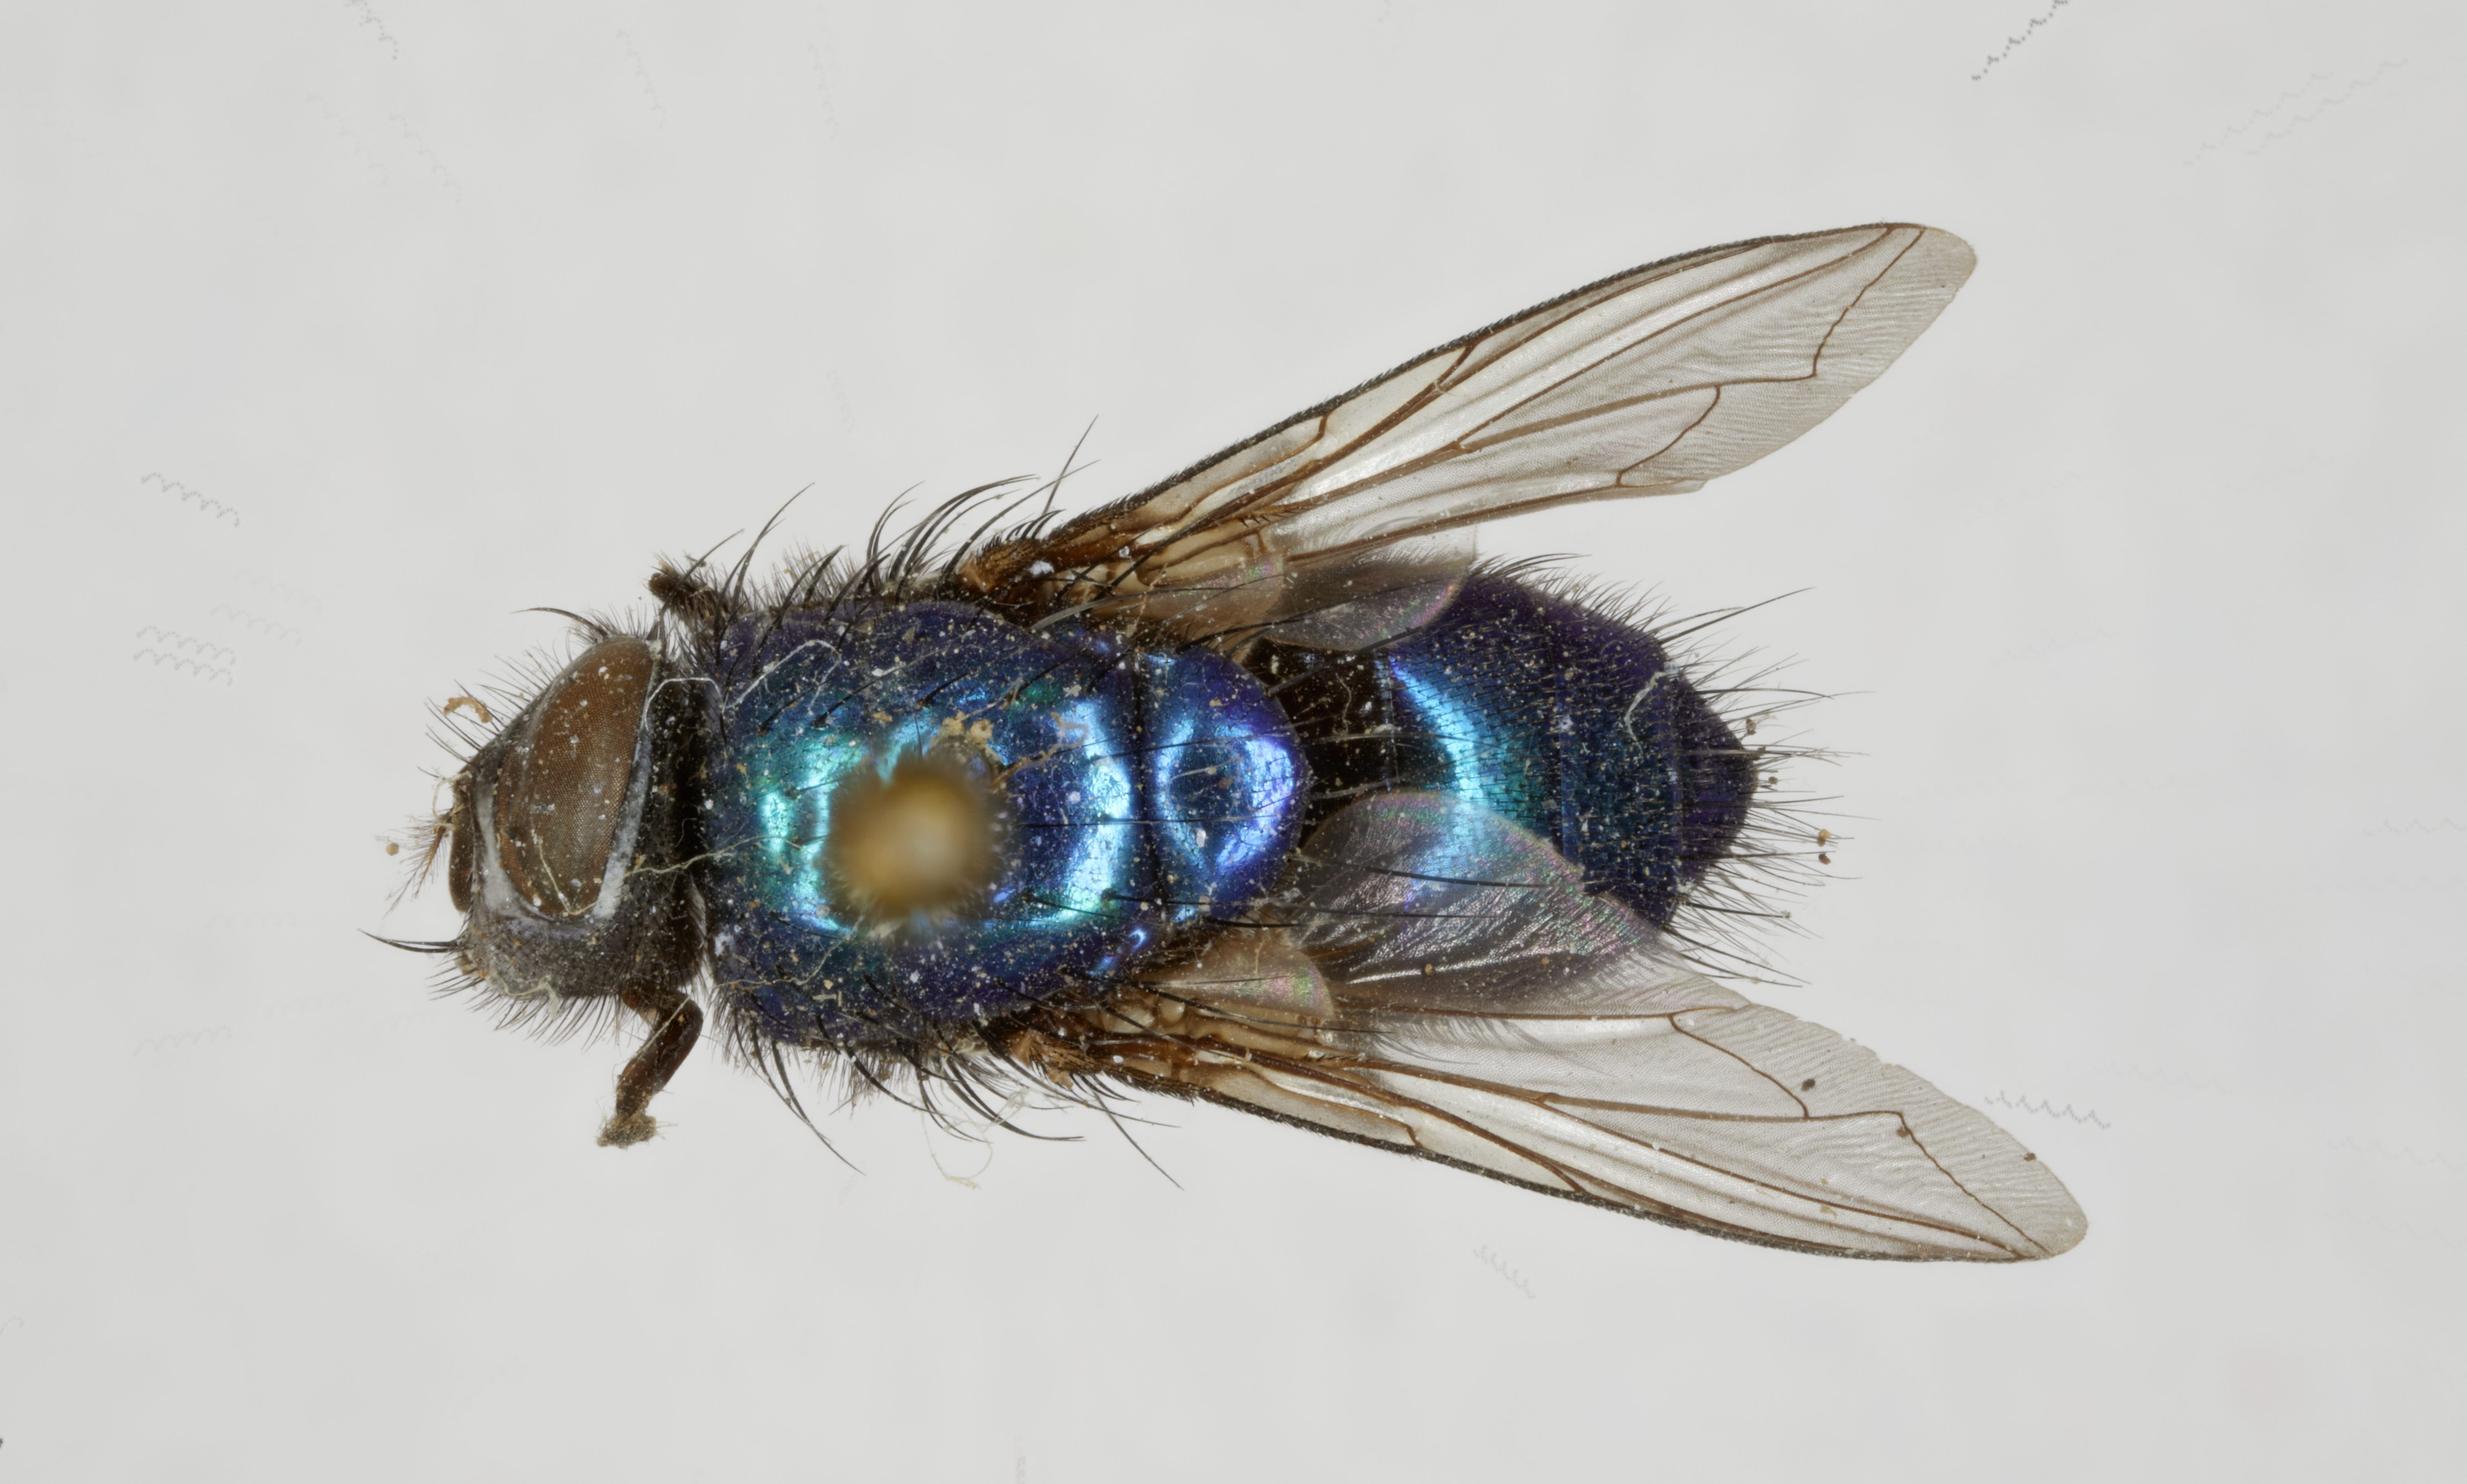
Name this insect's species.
Lucilia pilosa
